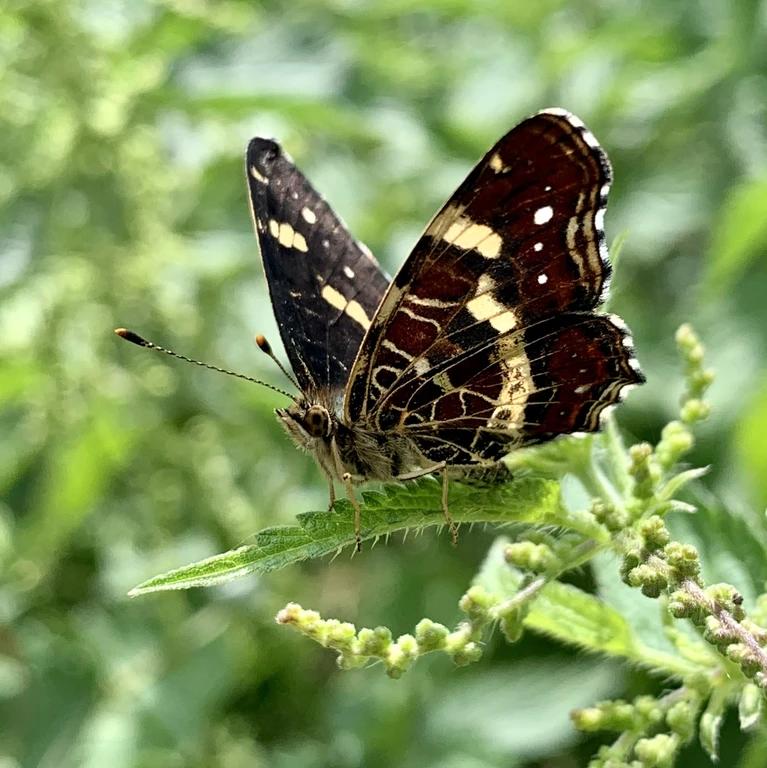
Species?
Araschnia levana
